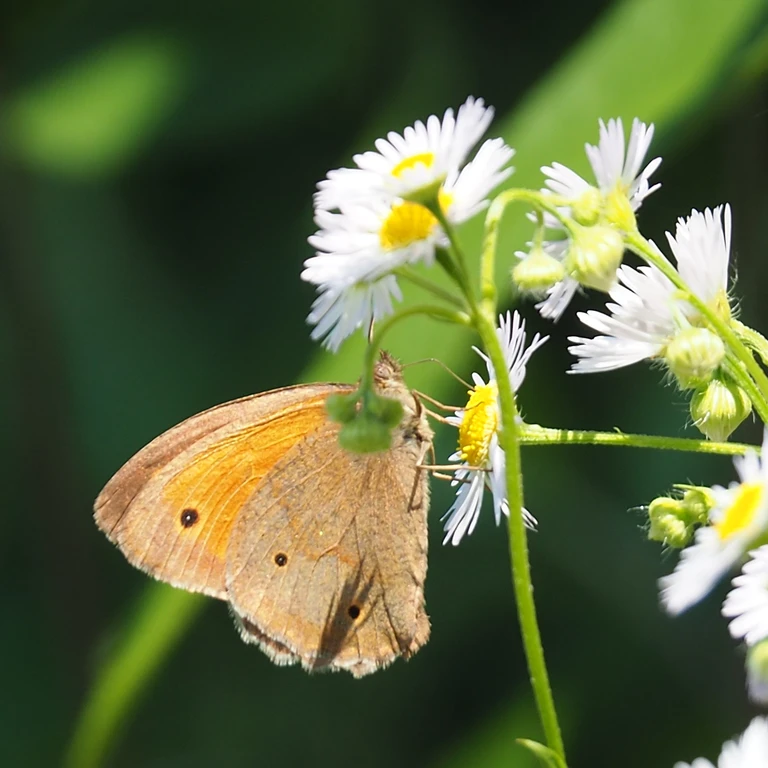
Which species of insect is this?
Maniola jurtina
